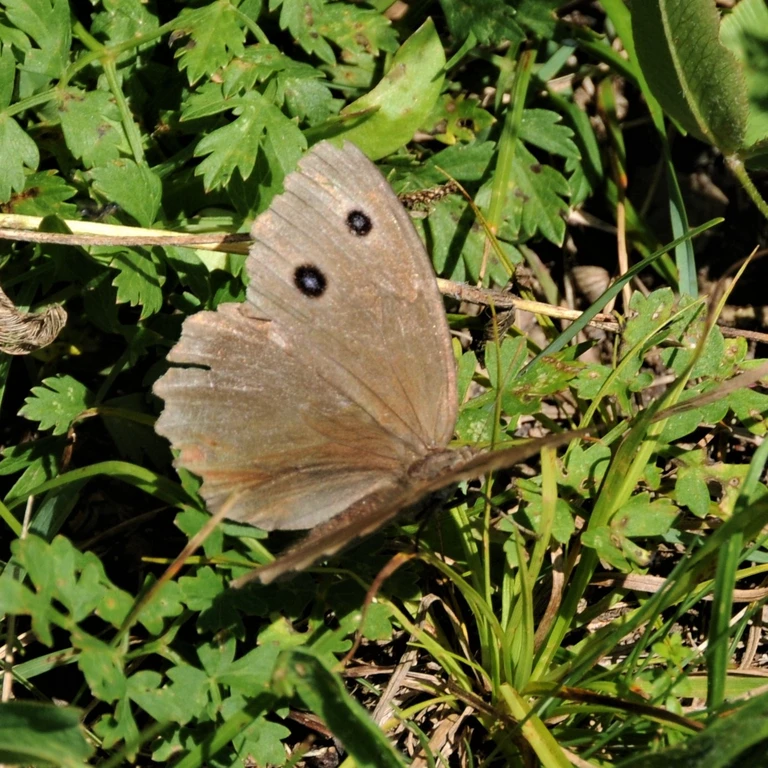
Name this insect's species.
Minois dryas
